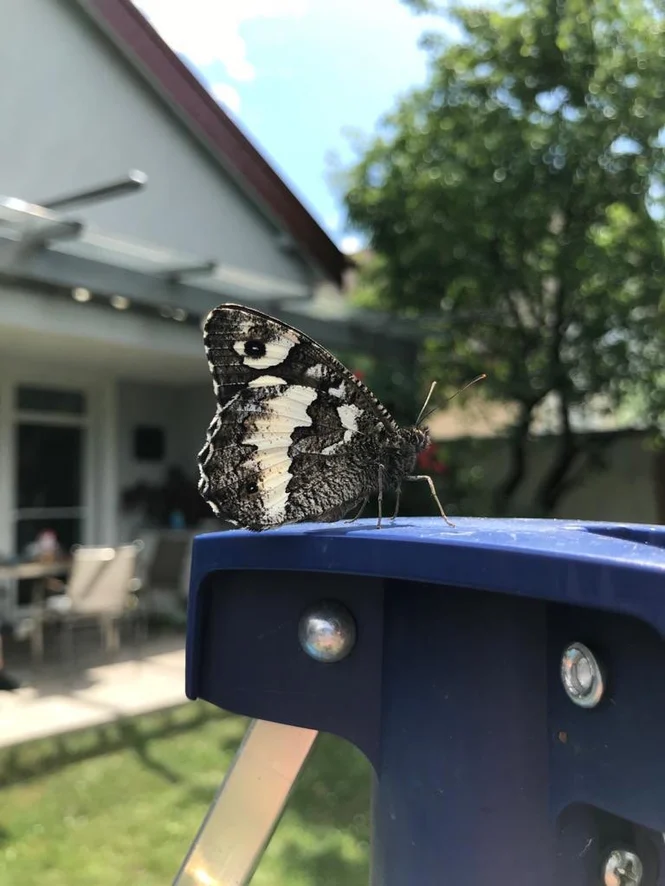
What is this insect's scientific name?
Brintesia circe
